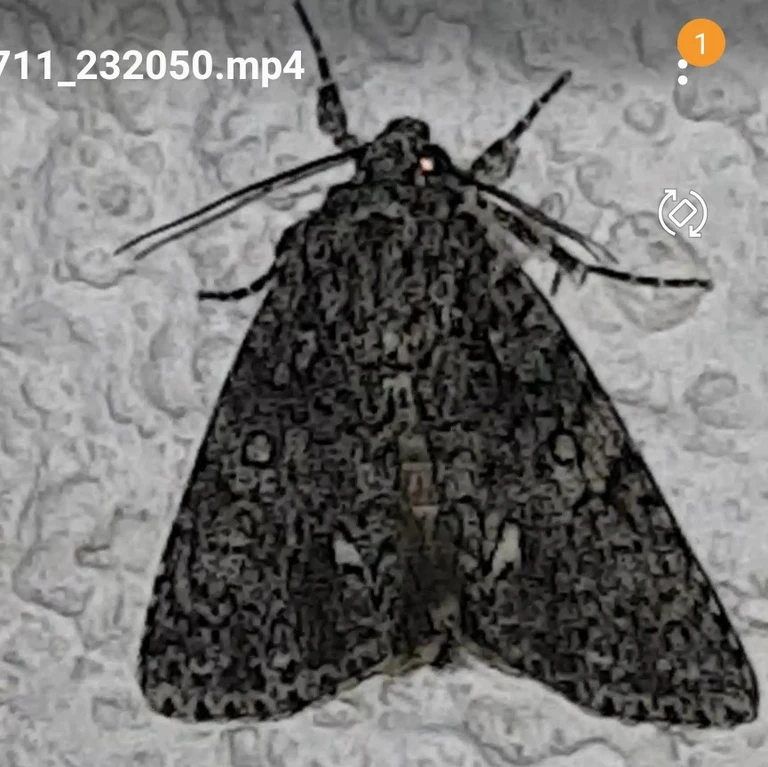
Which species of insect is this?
Acronicta rumicis
